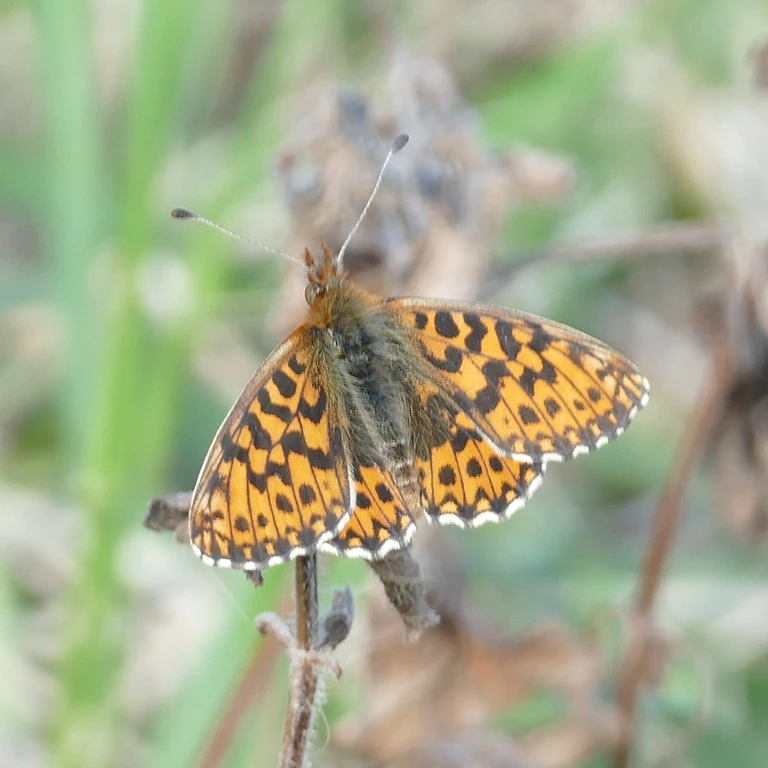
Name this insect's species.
Boloria dia
